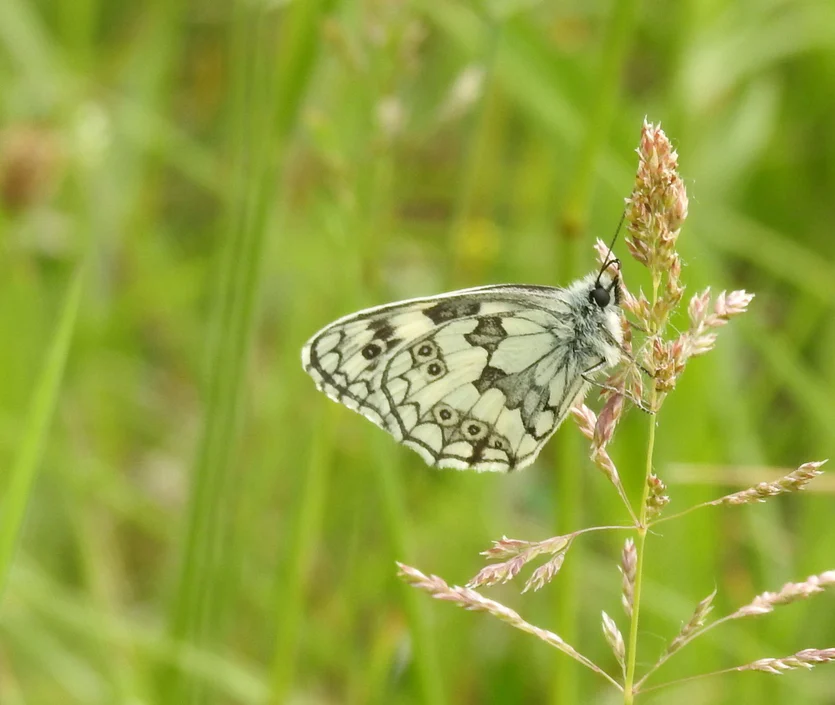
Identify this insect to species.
Melanargia galathea
